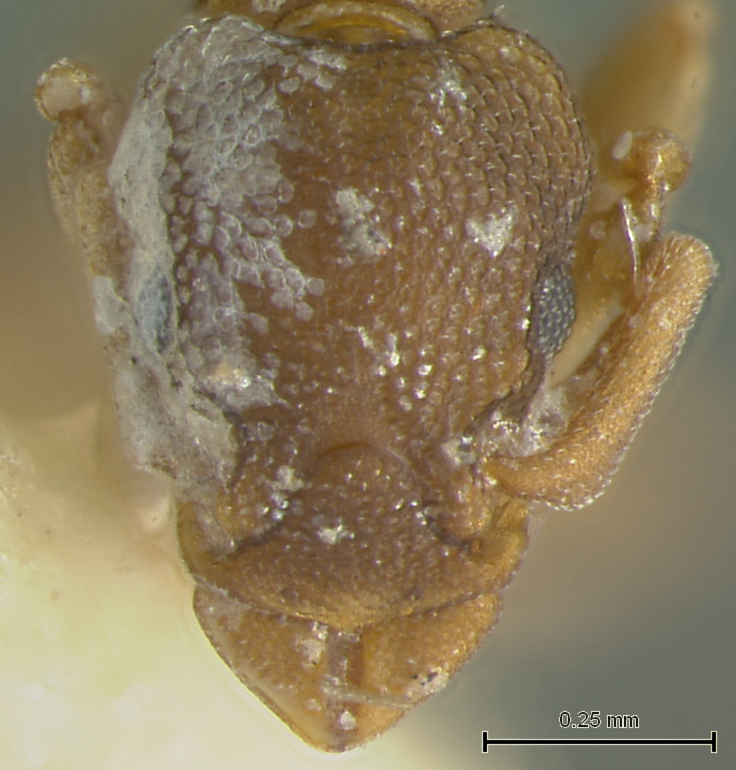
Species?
Epopostruma alinodis
